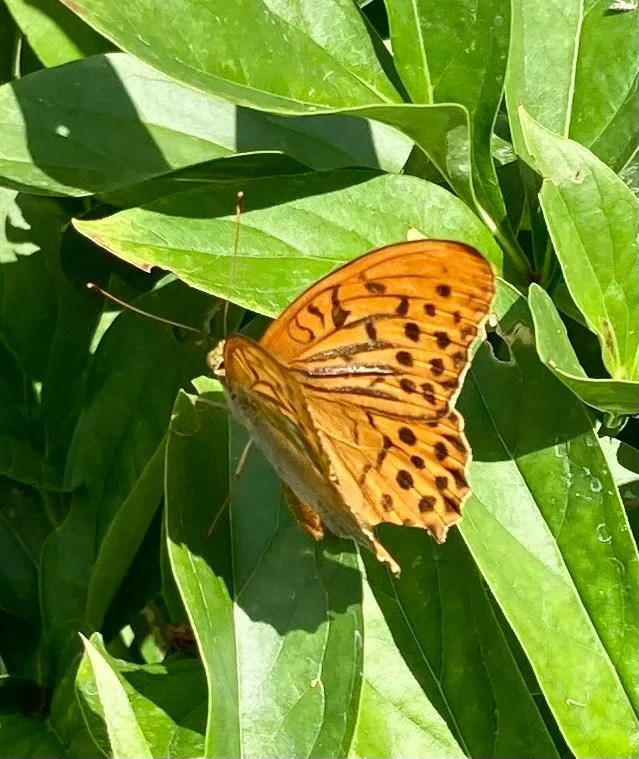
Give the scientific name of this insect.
Argynnis paphia
